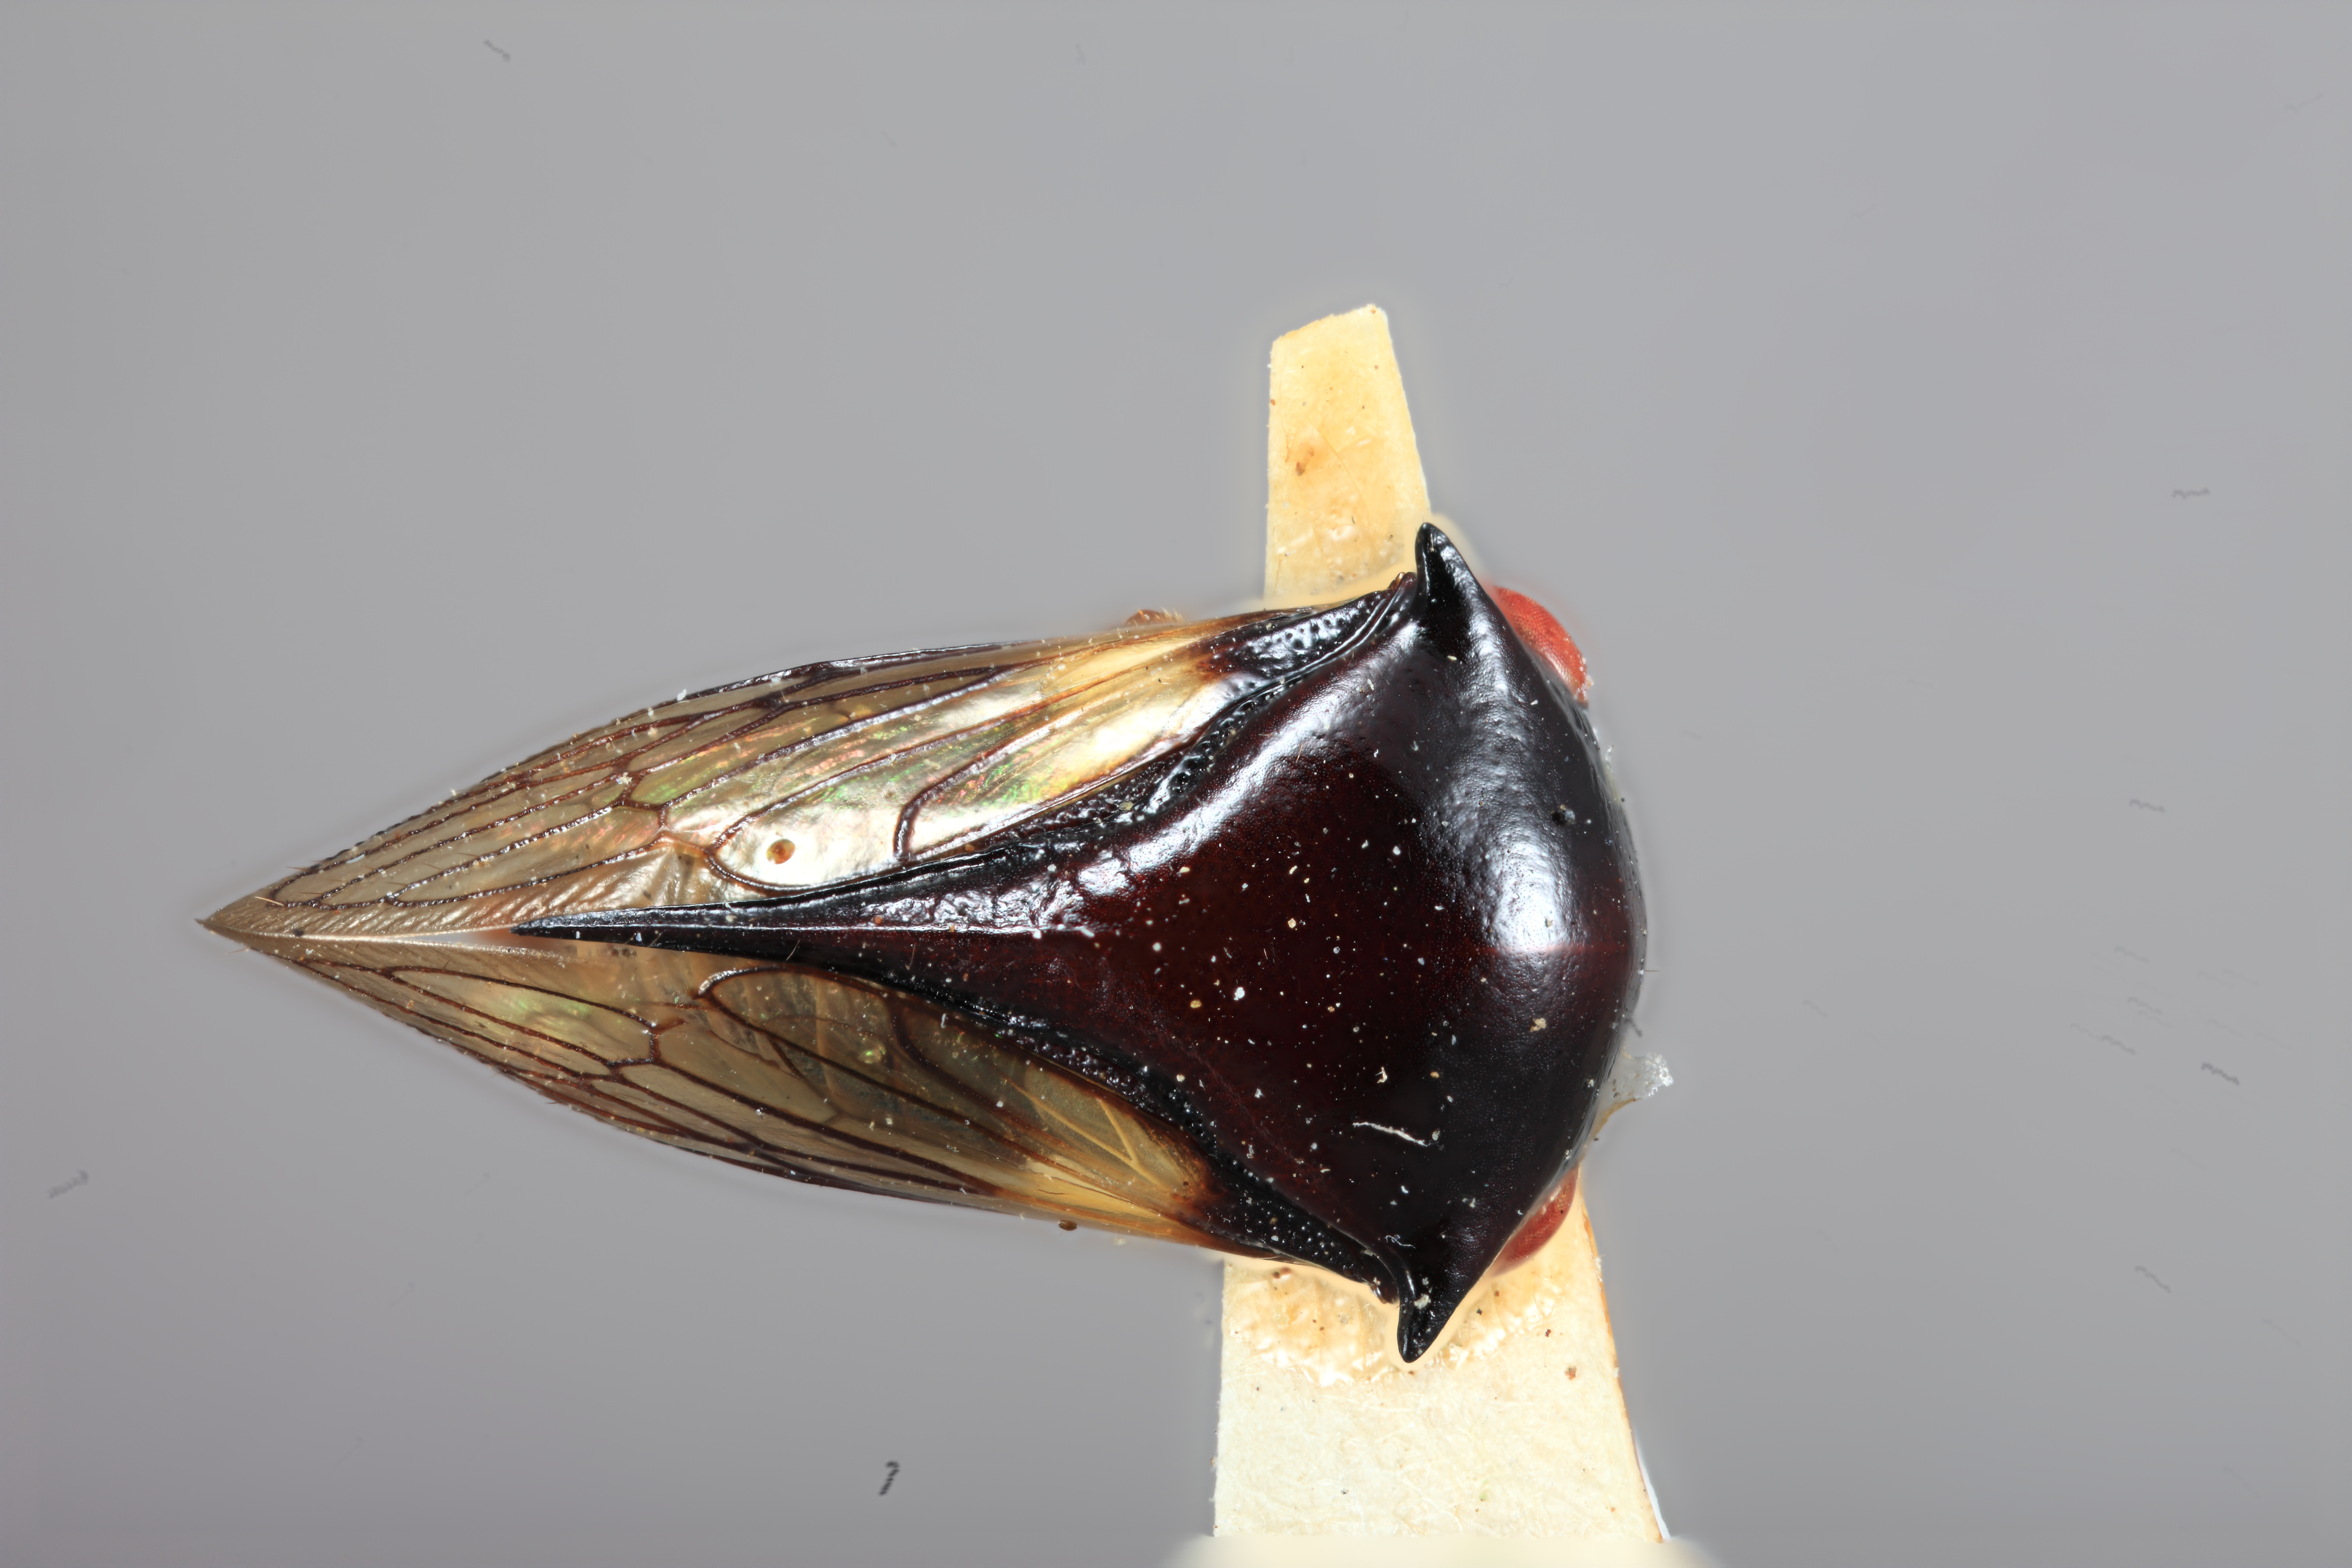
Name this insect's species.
Tricentrus fulgidus
